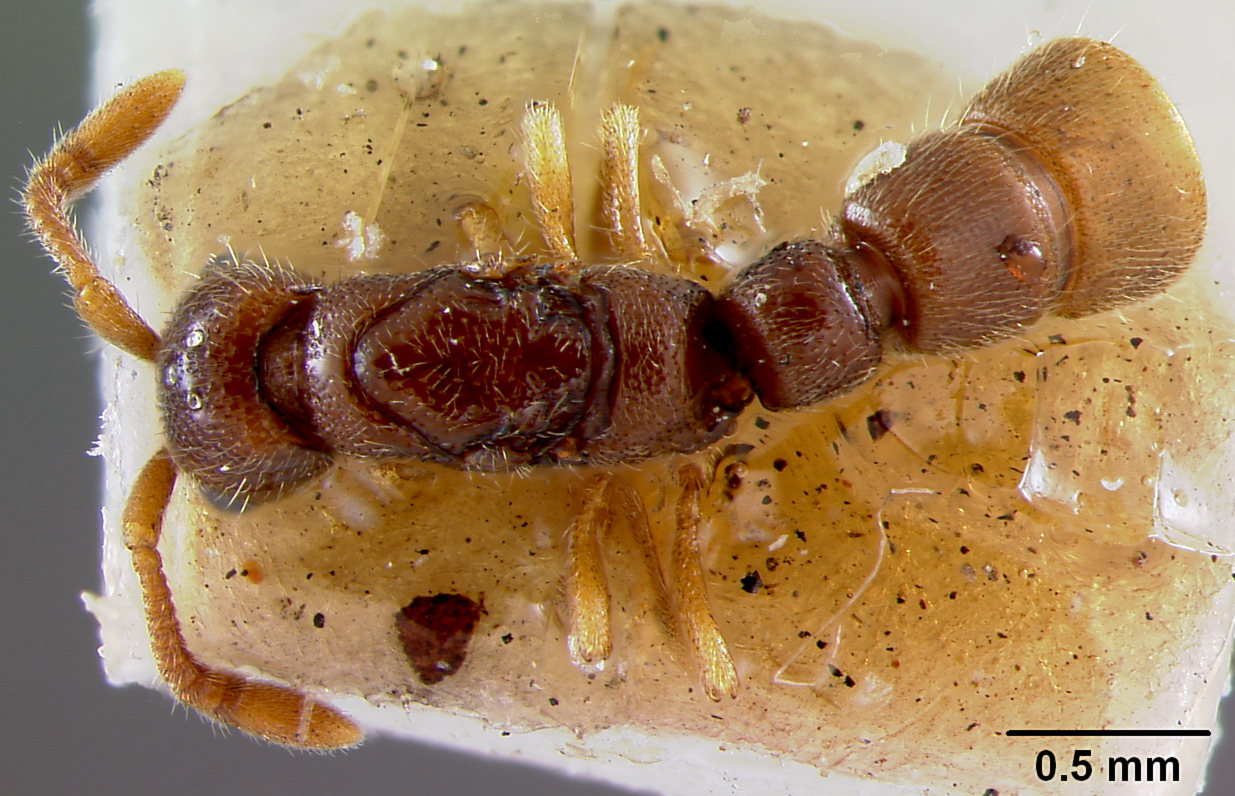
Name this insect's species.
Eusphinctus occidentalis
